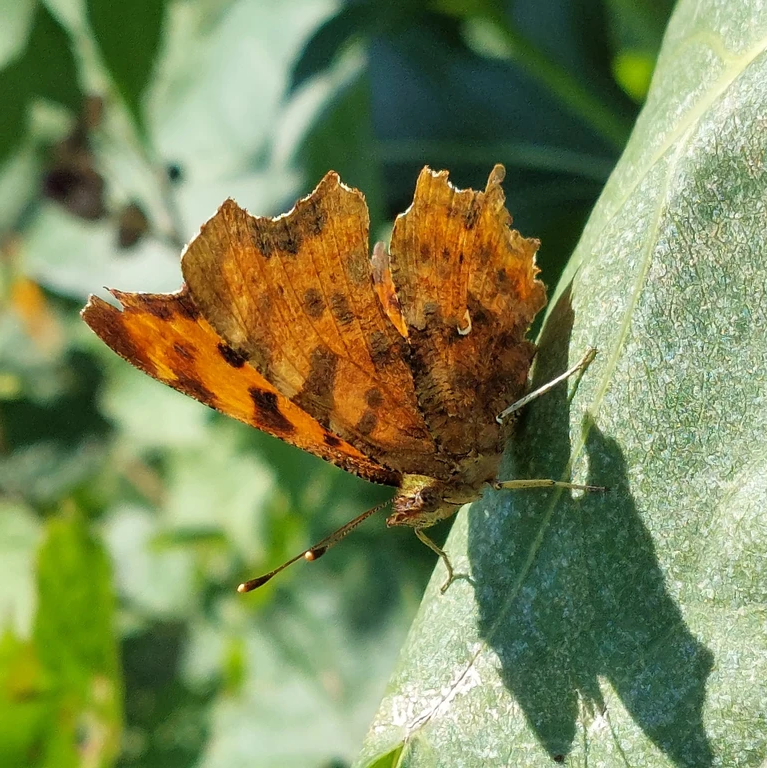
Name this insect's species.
Polygonia c-album
